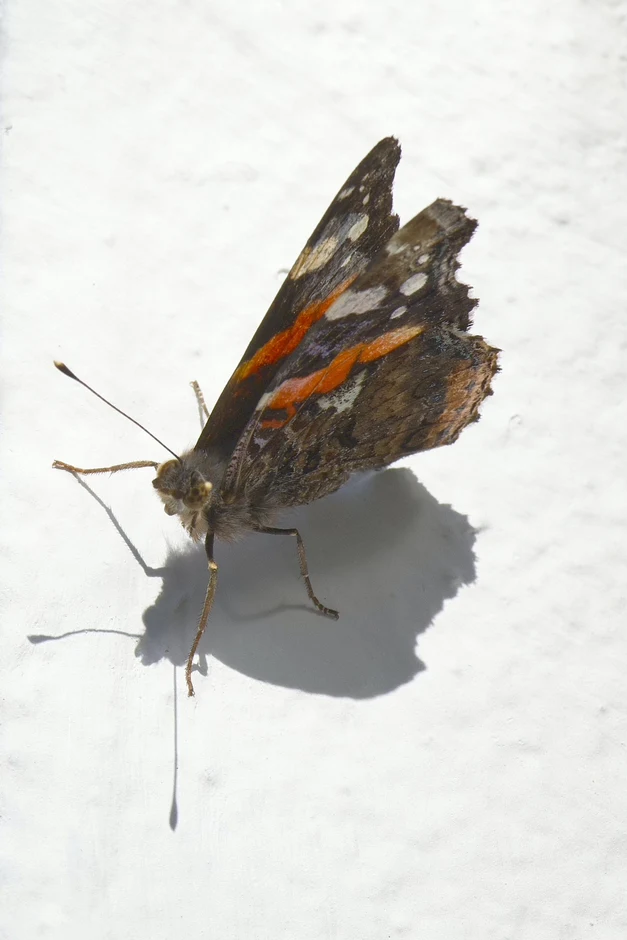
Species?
Vanessa atalanta
